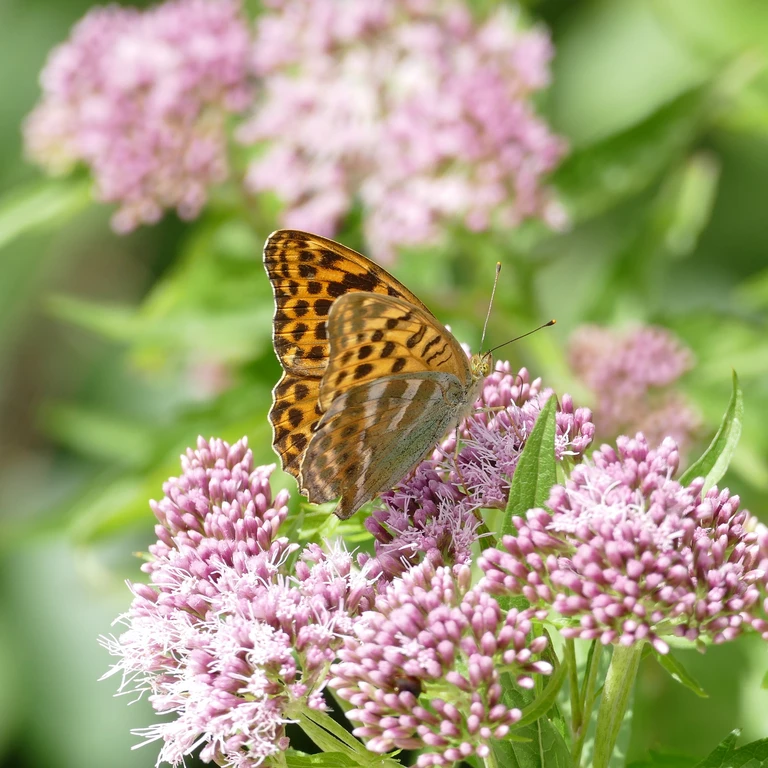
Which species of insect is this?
Argynnis paphia
